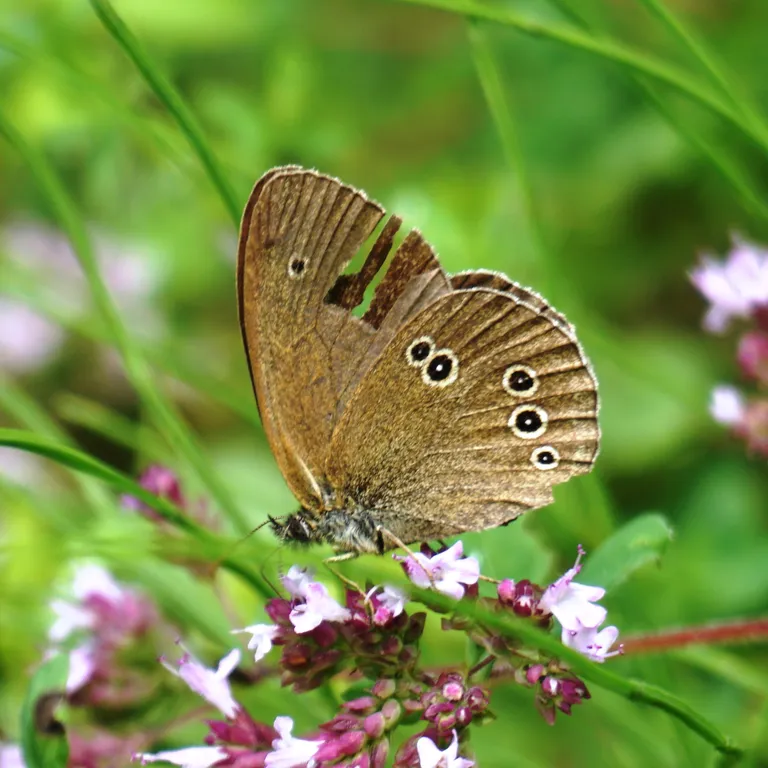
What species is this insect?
Aphantopus hyperantus
